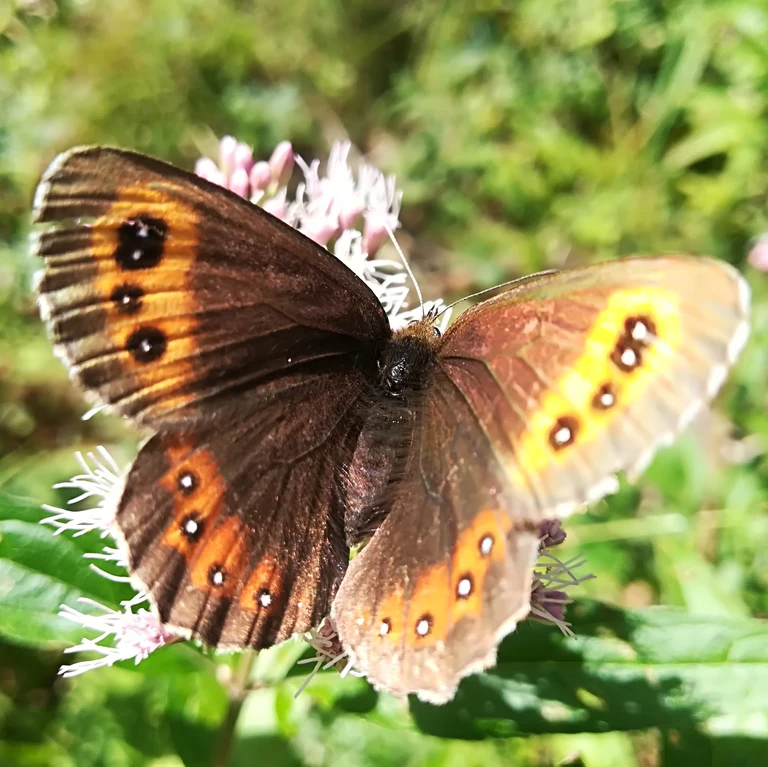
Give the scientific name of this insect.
Erebia aethiops
